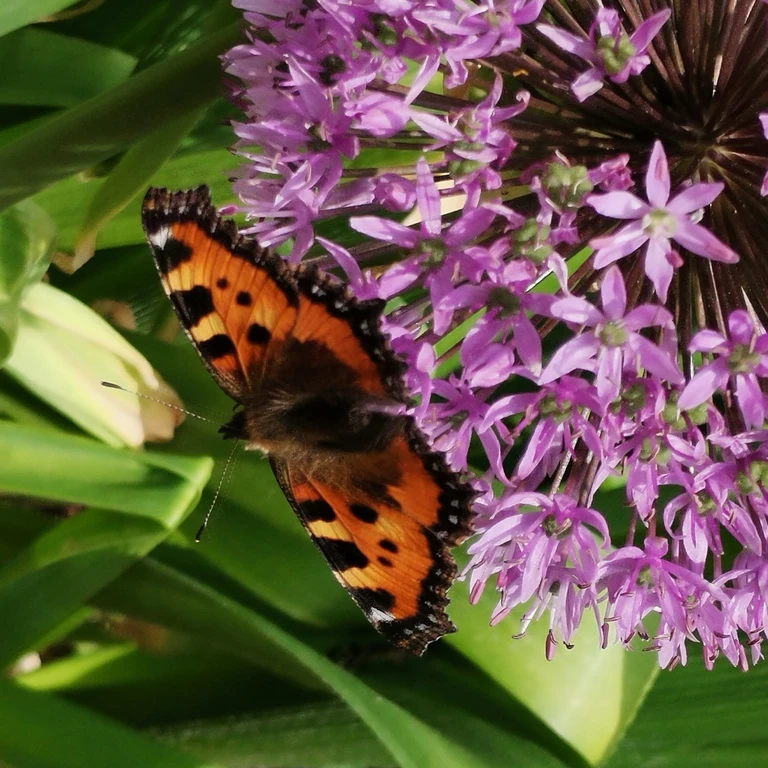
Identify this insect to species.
Aglais urticae
